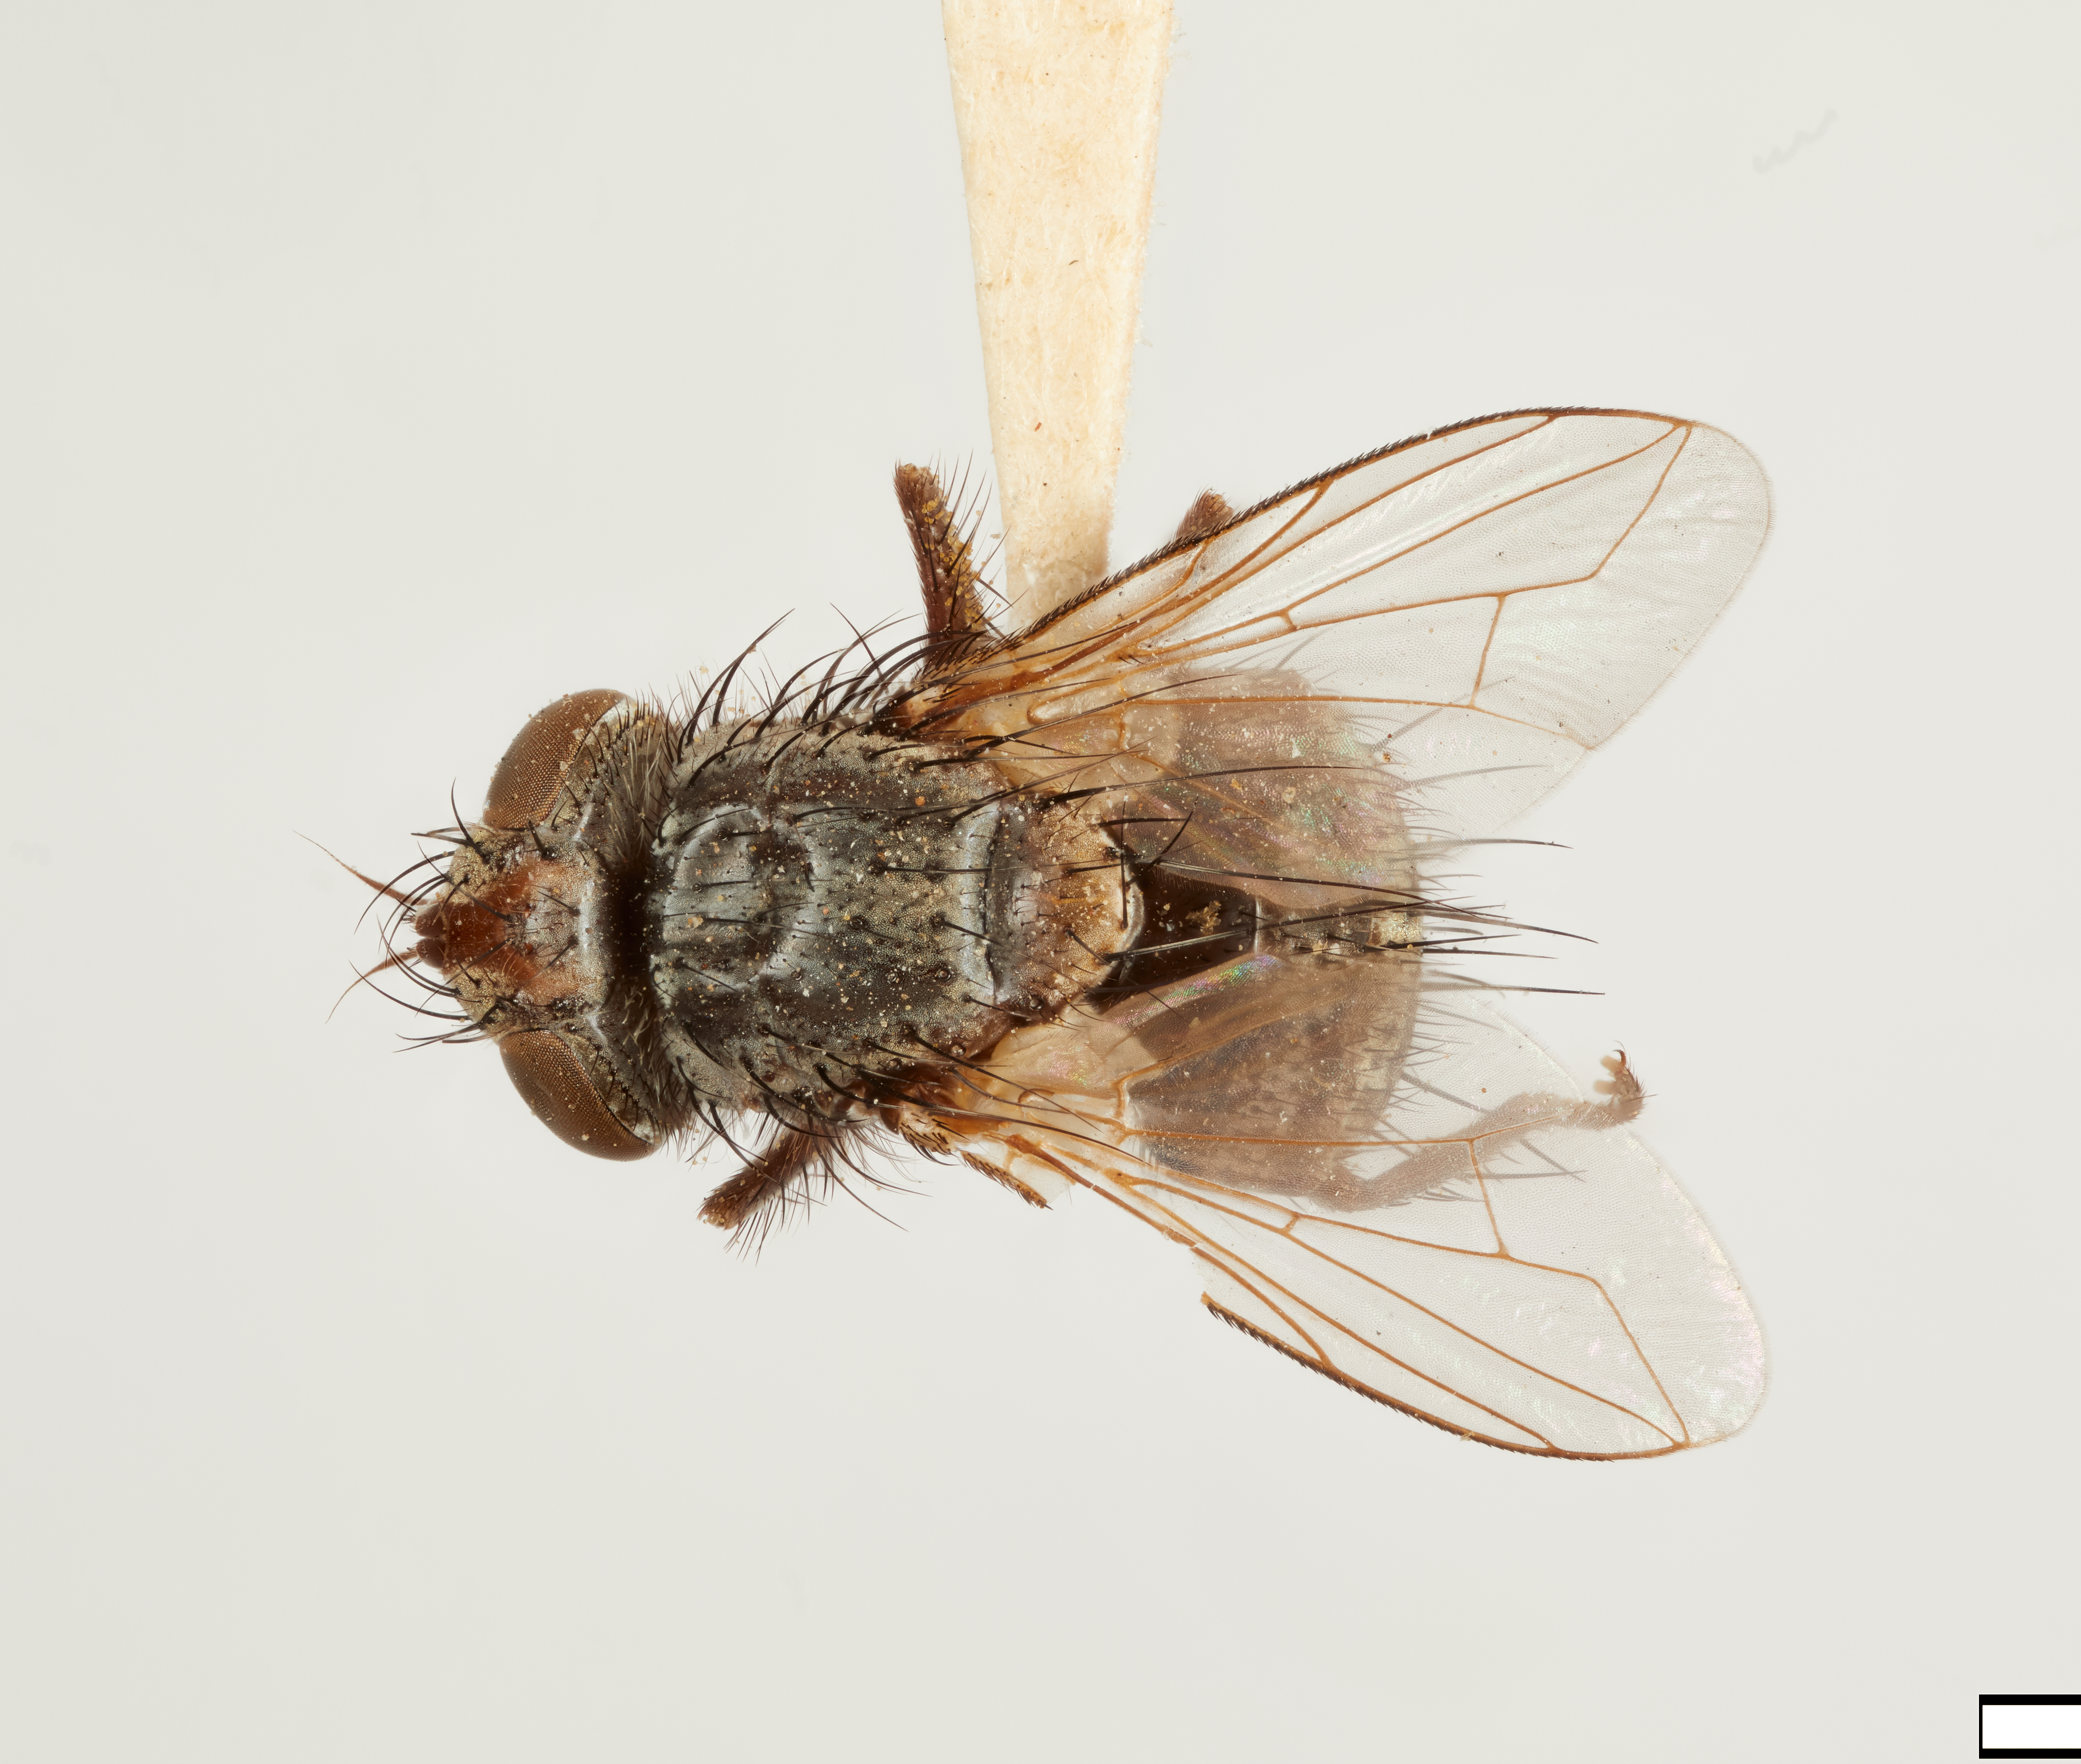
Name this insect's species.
Masicera pauciseta
